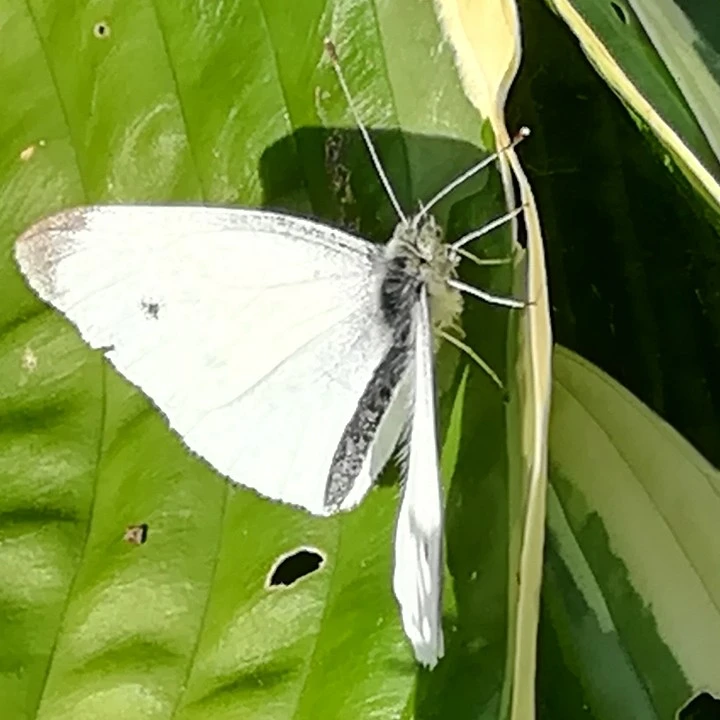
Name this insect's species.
Pieris rapae
